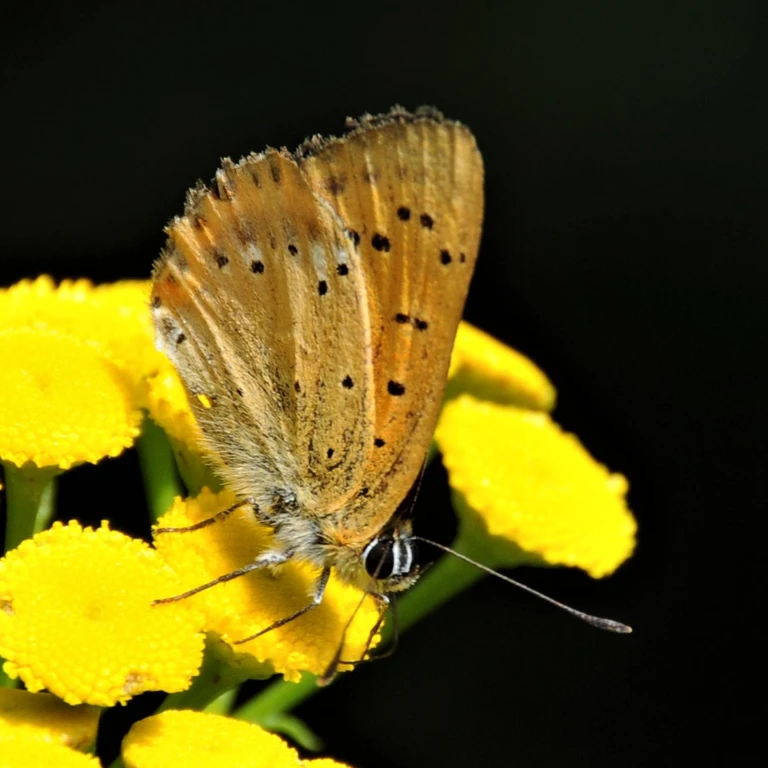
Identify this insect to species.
Lycaena virgaureae
